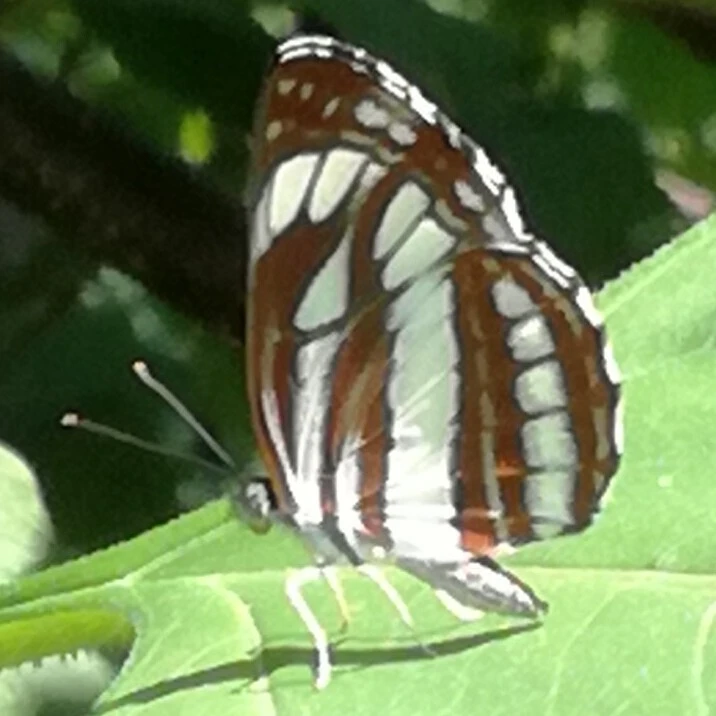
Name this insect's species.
Neptis sappho
